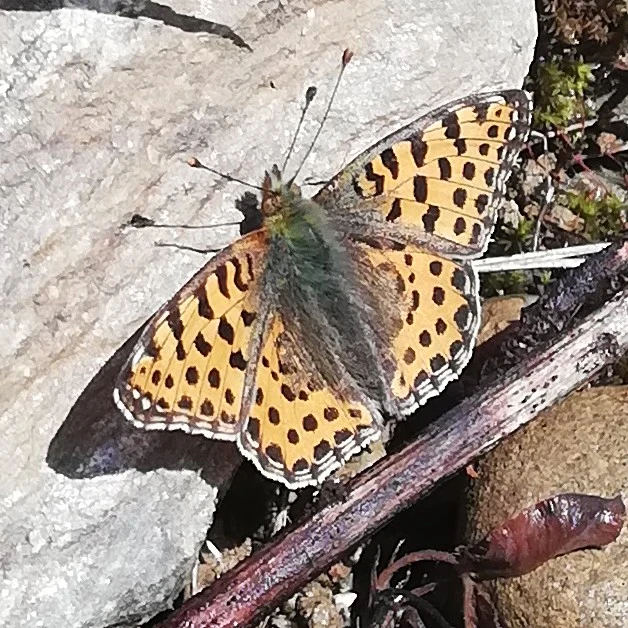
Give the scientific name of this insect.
Issoria lathonia
